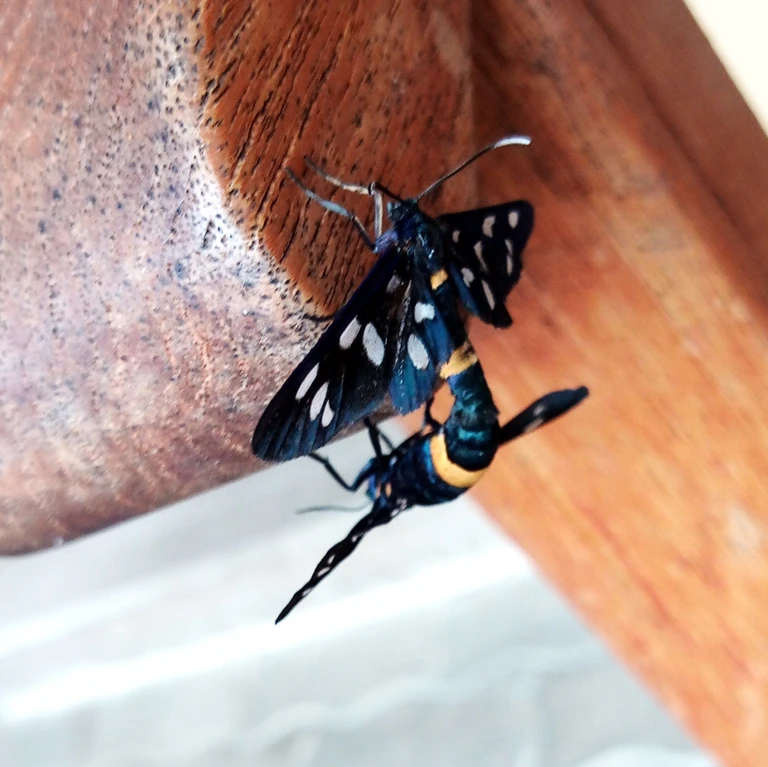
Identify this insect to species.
Amata phegea
